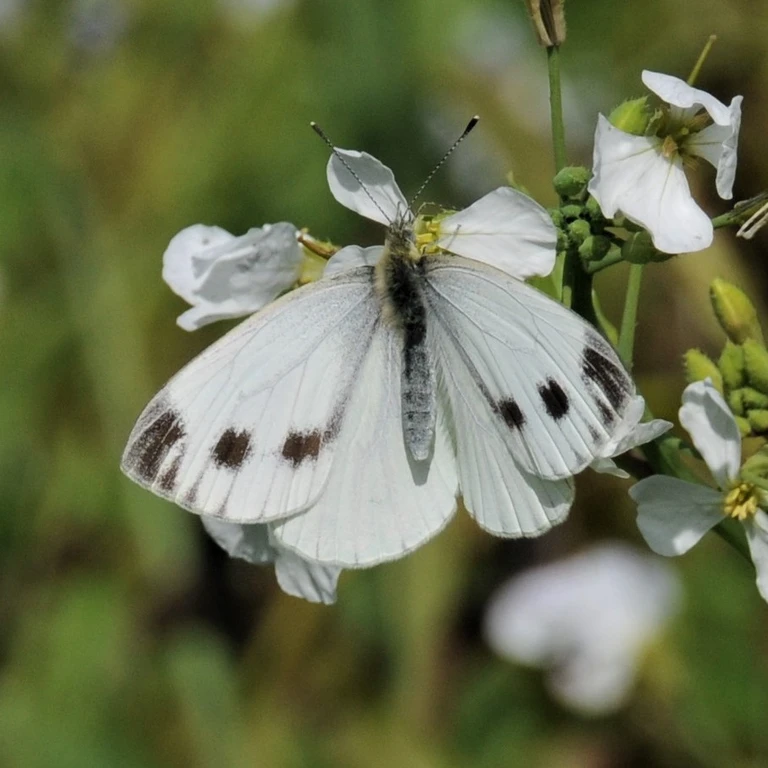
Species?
Pieris napi
